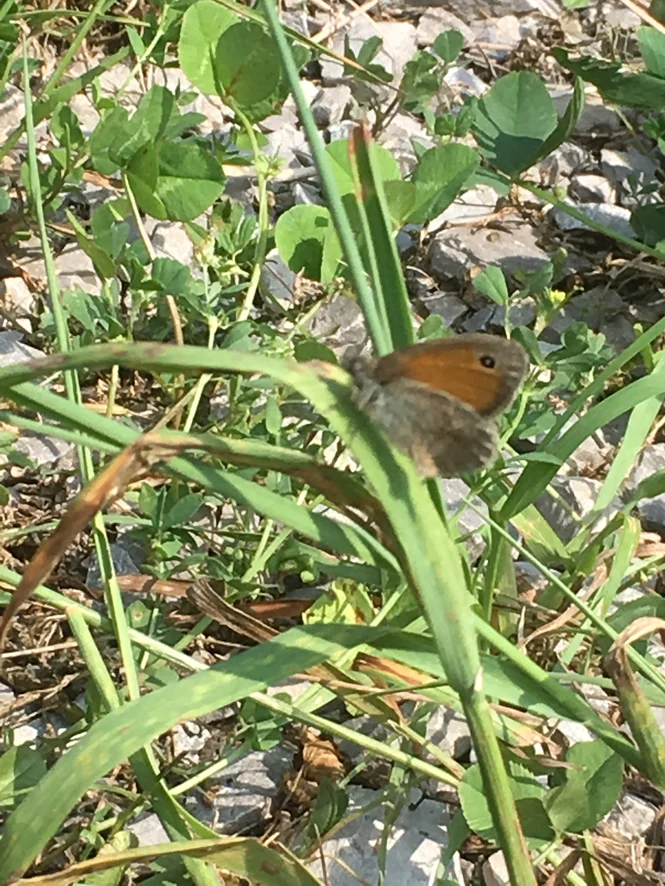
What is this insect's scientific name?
Coenonympha pamphilus
